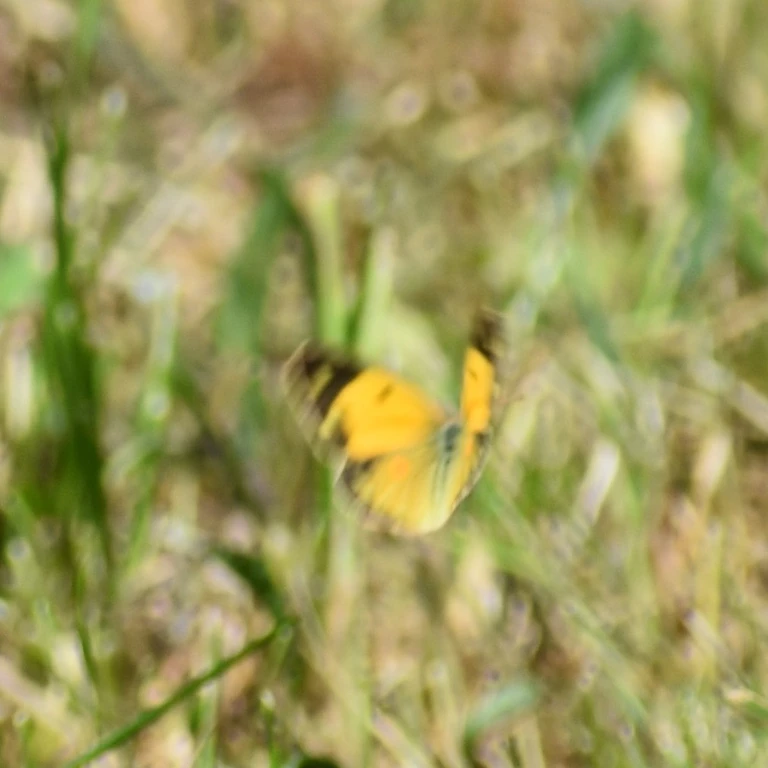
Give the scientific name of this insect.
Colias croceus
